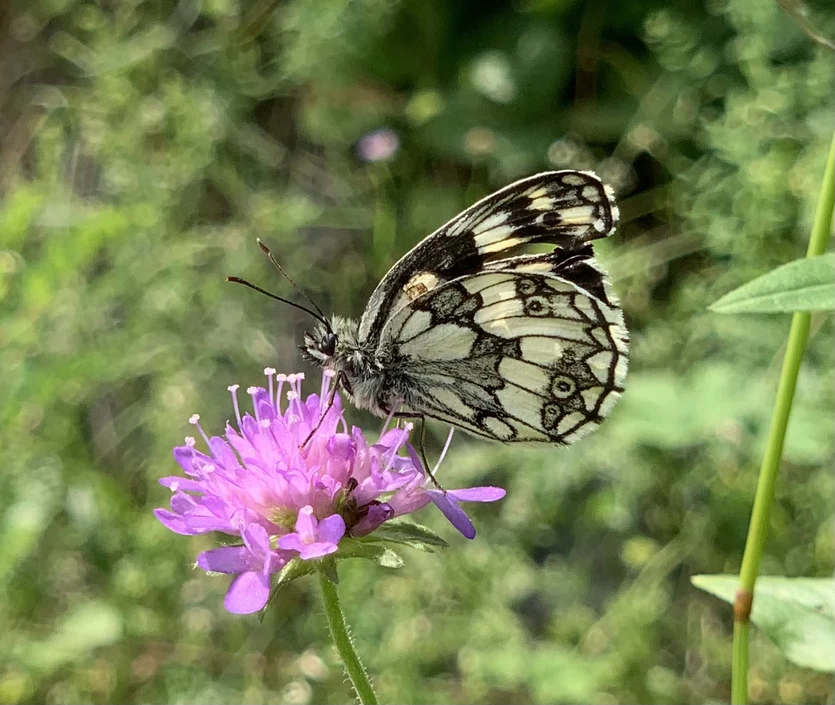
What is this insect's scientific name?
Melanargia galathea
